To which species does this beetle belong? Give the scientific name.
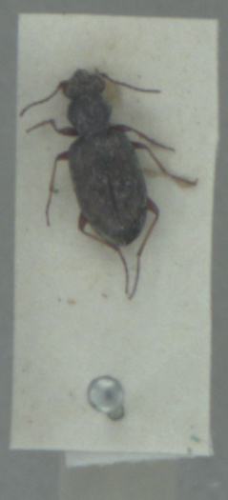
Asaphidion pallipes
